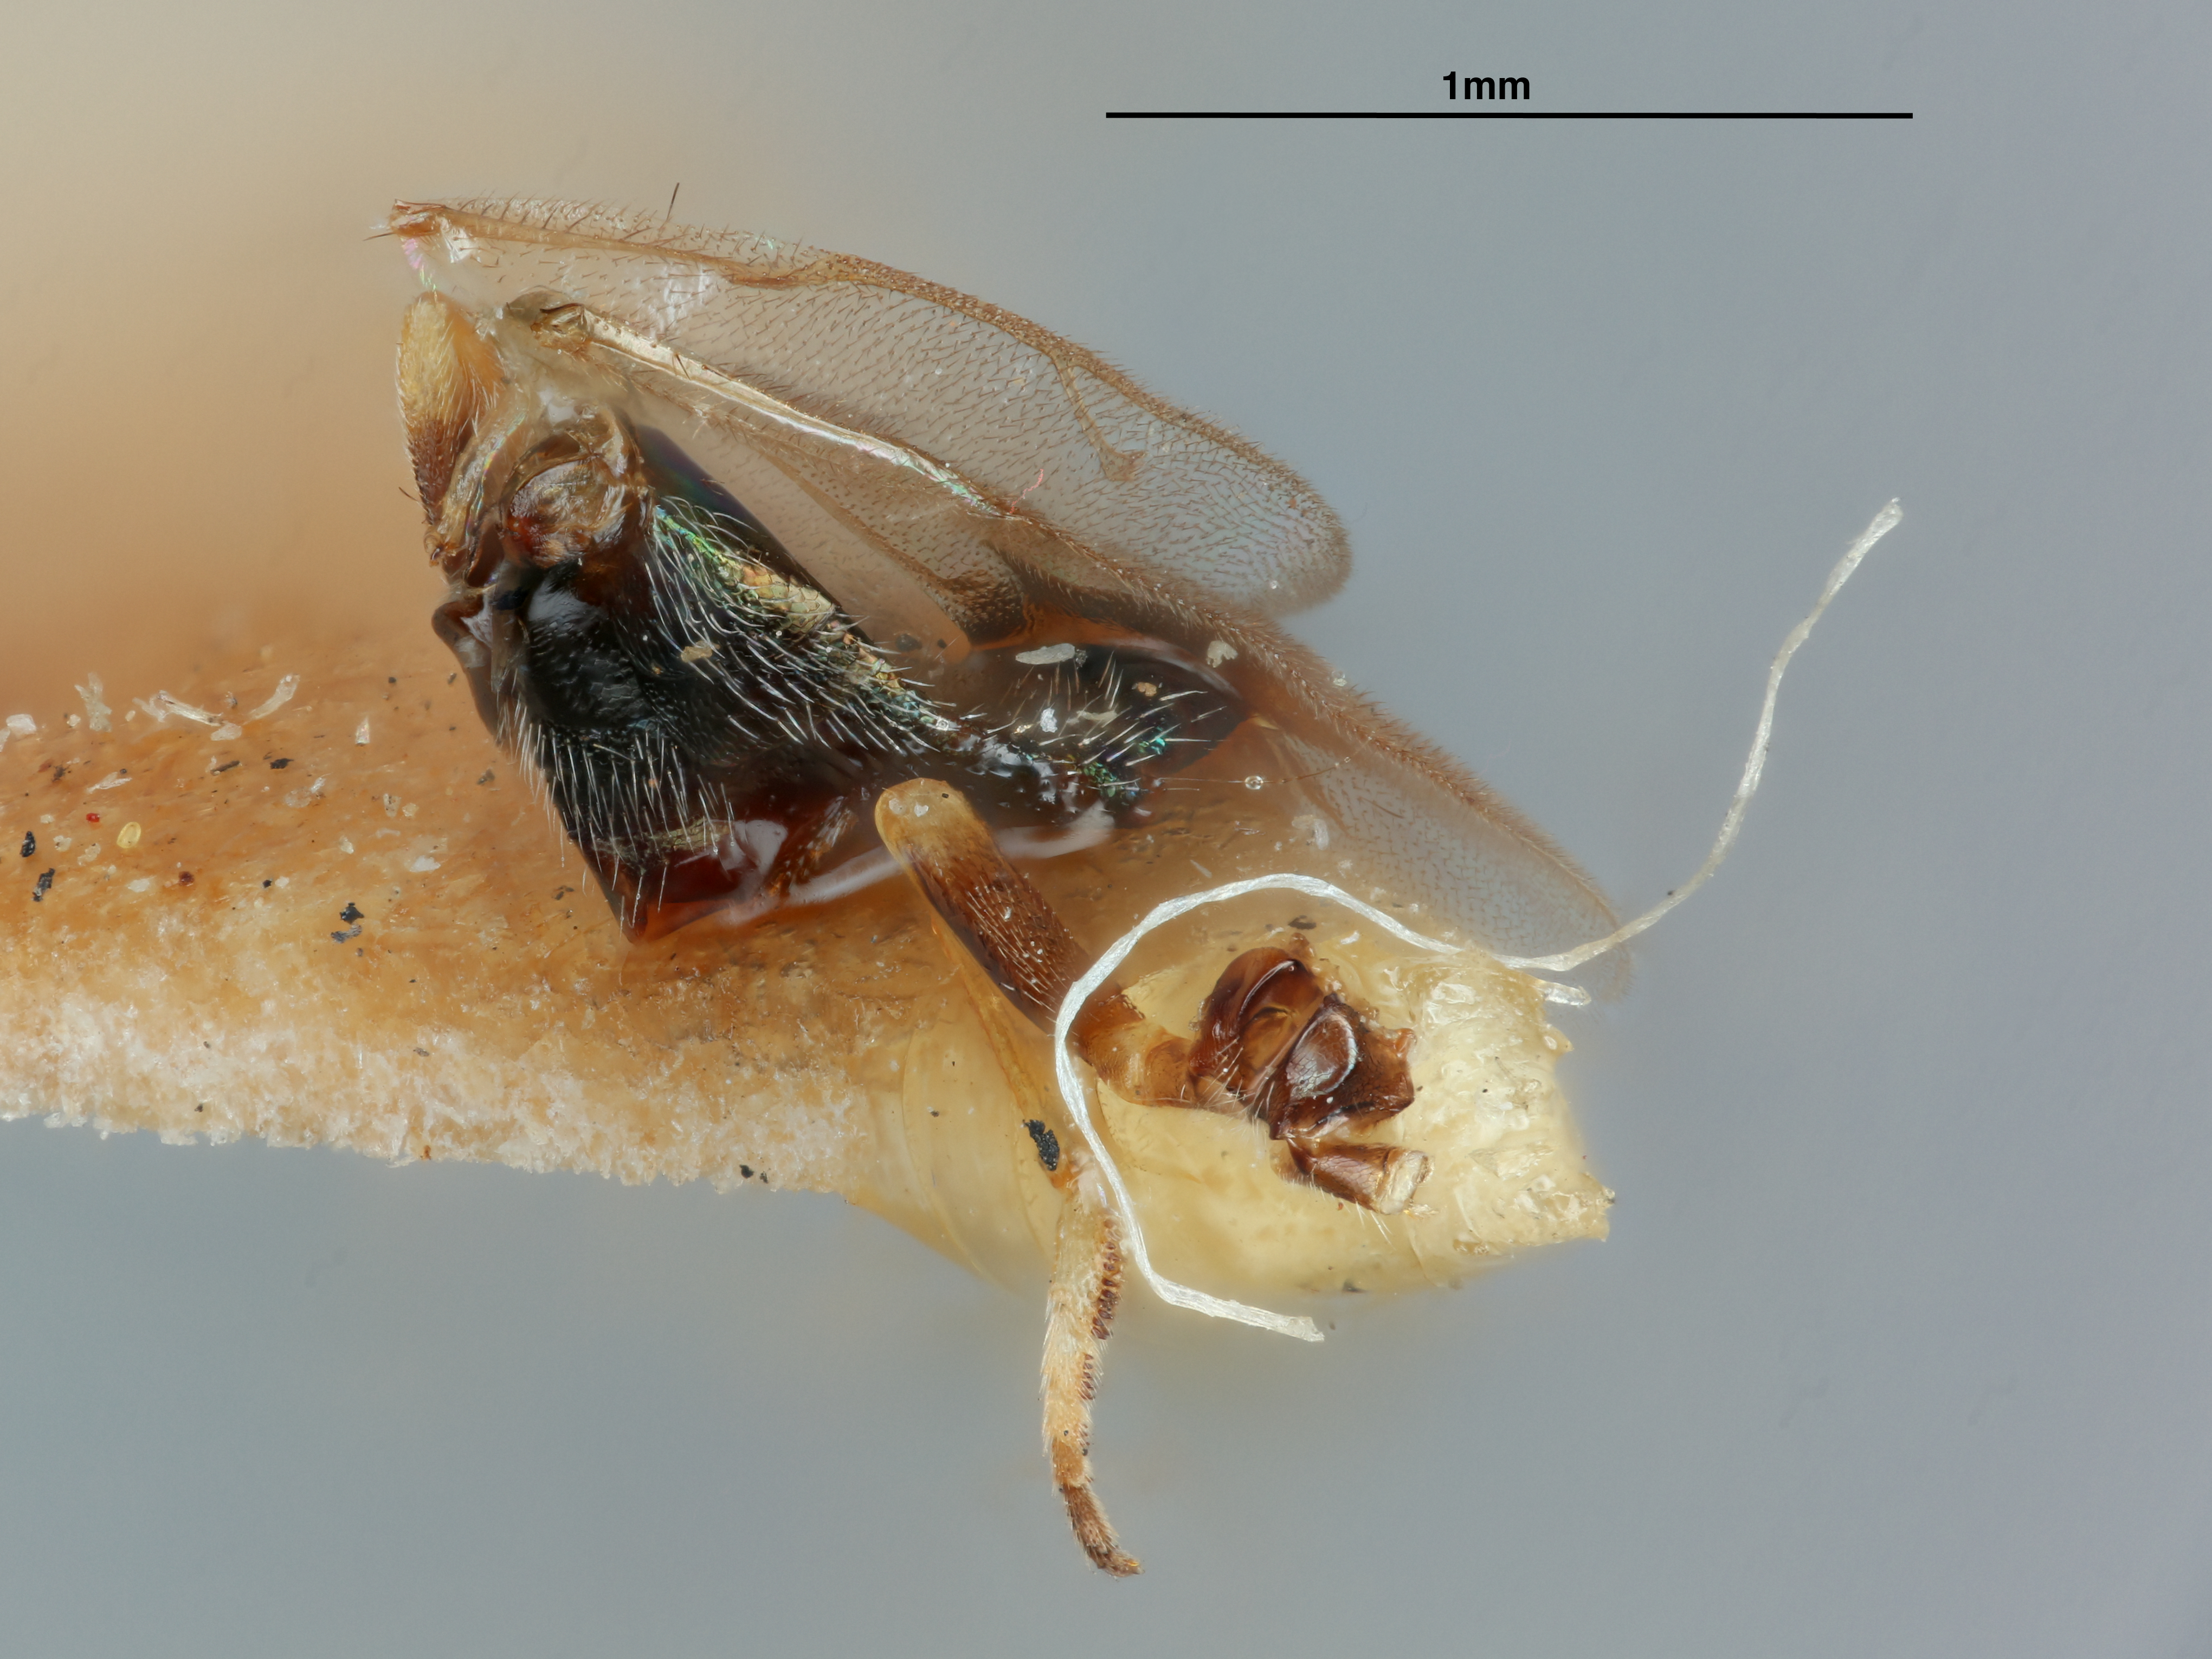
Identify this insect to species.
Eupelmus juglandis
